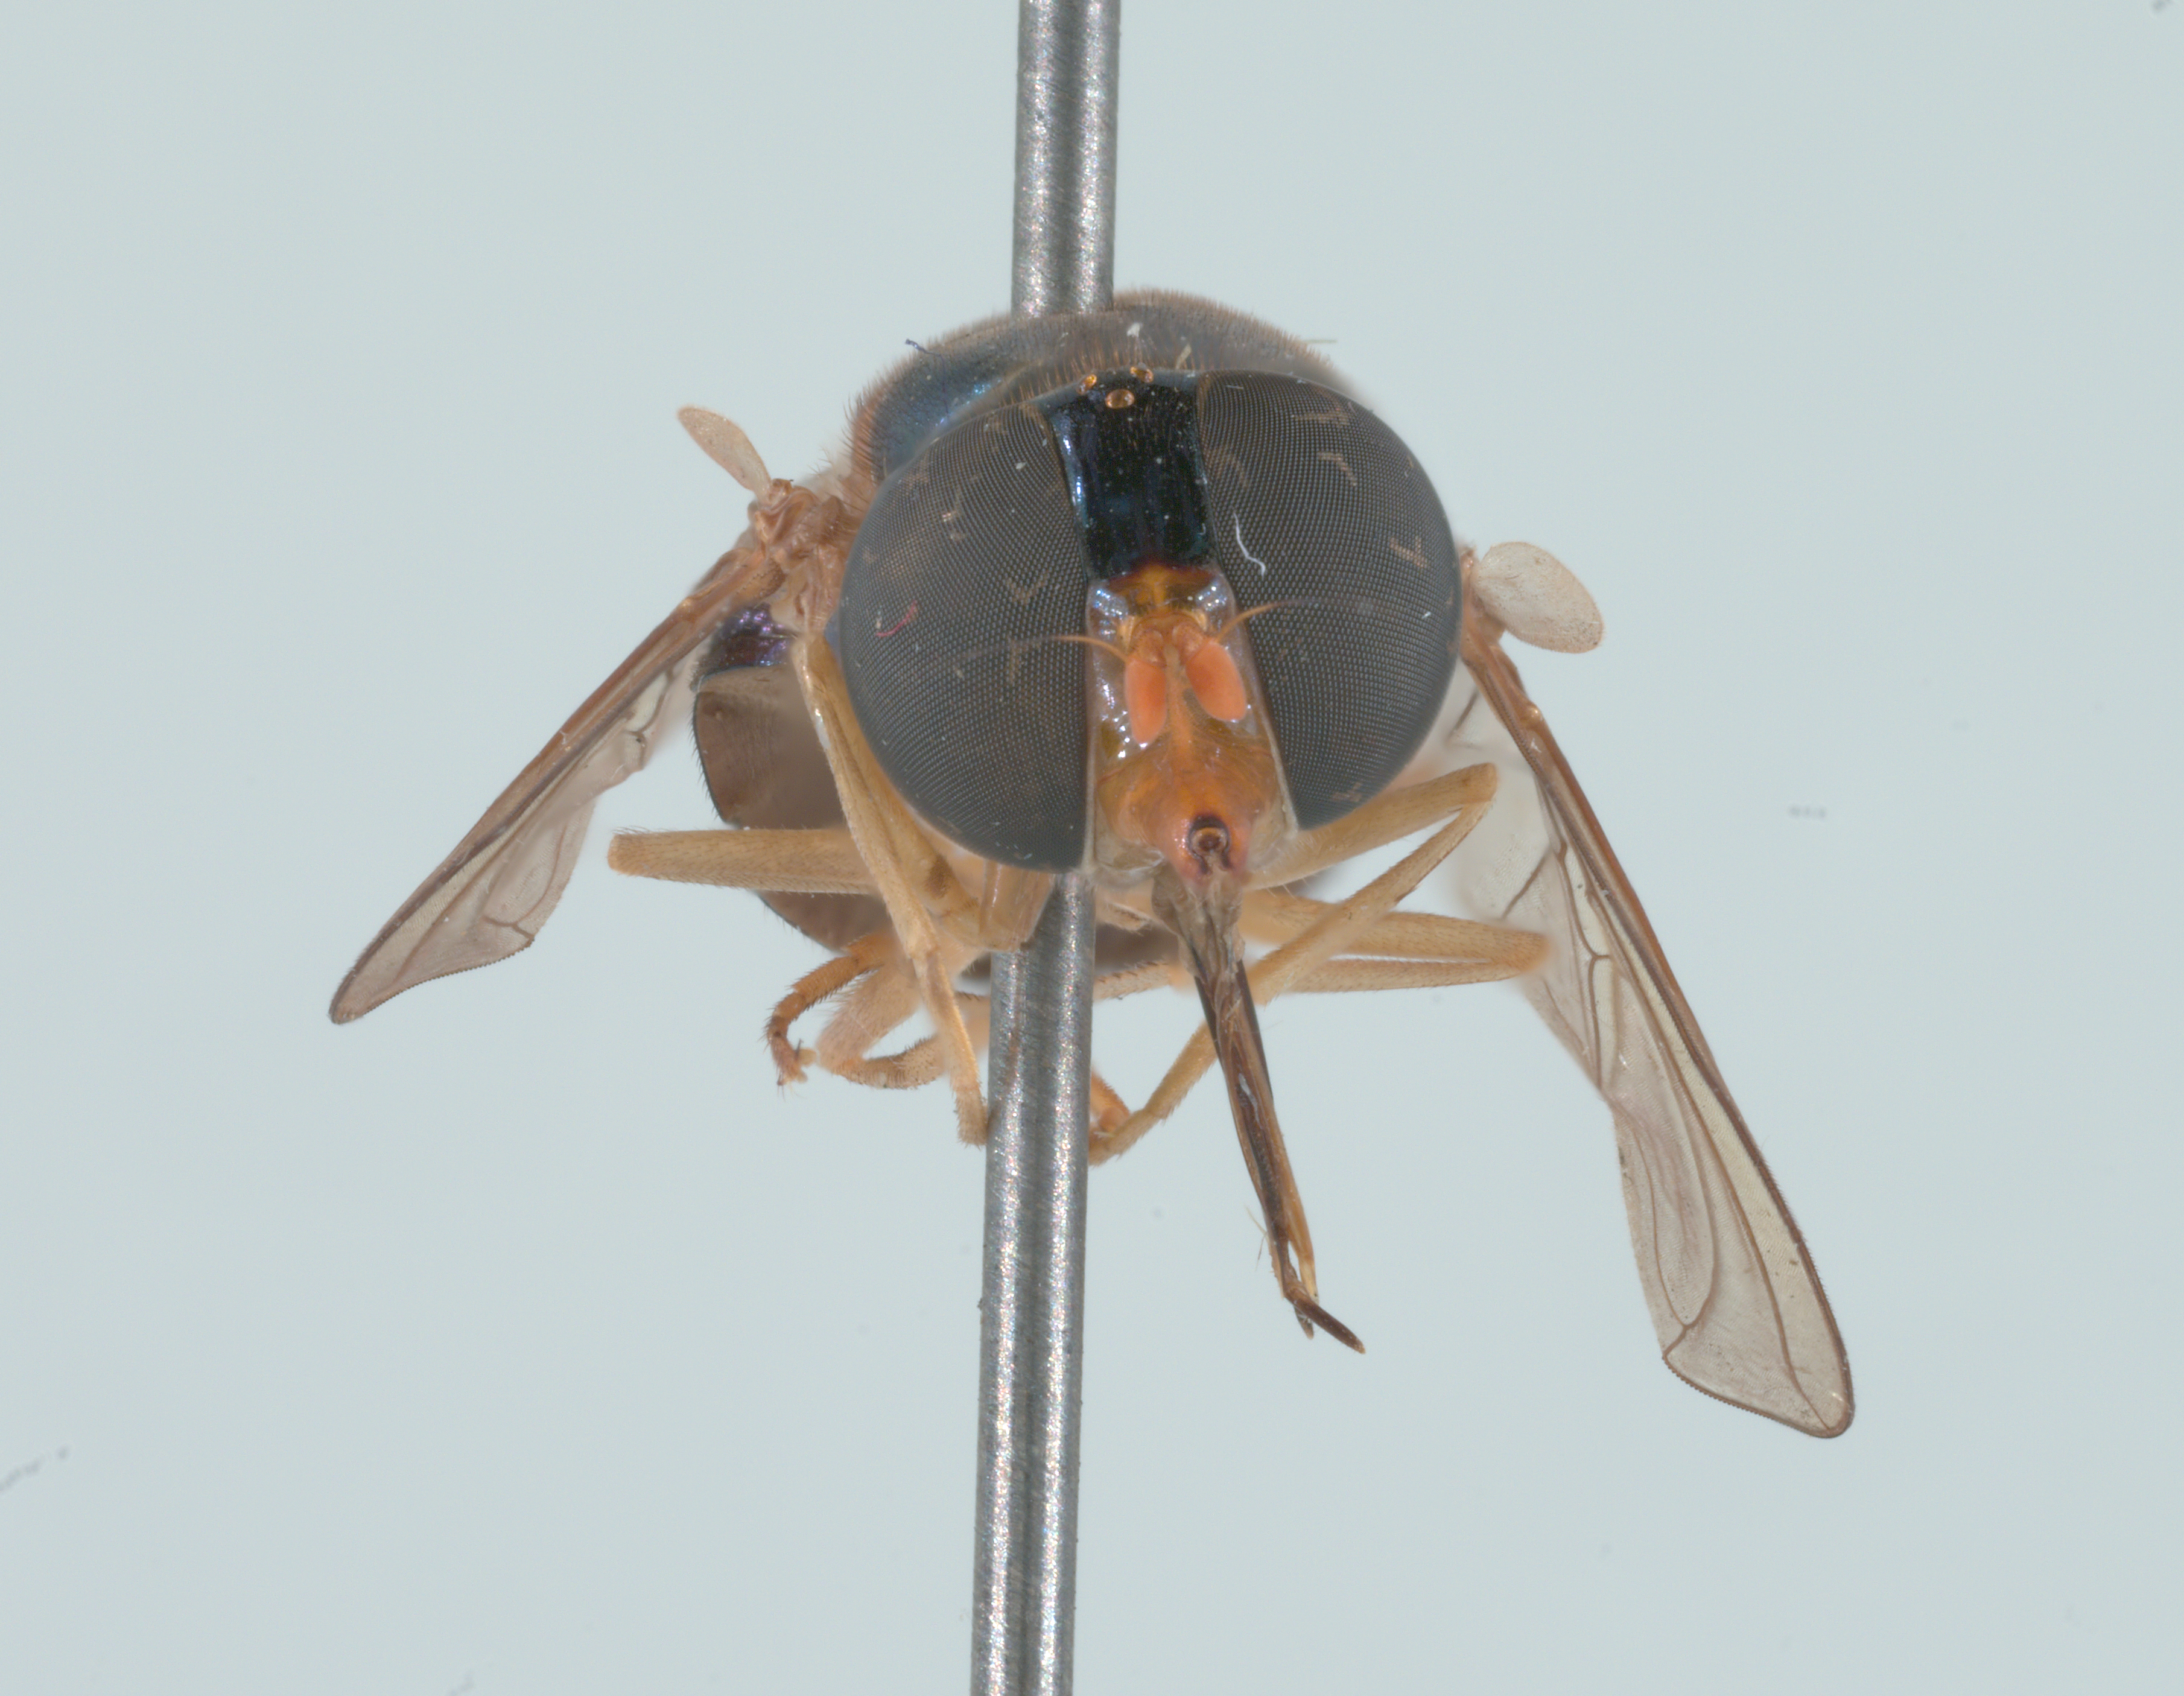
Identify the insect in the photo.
Rhingia caerulescens
